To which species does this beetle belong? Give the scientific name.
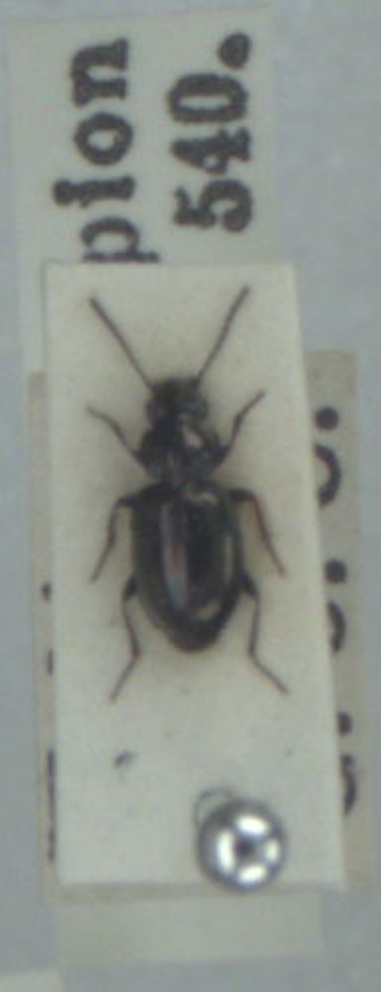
Bembidion nigricorne
